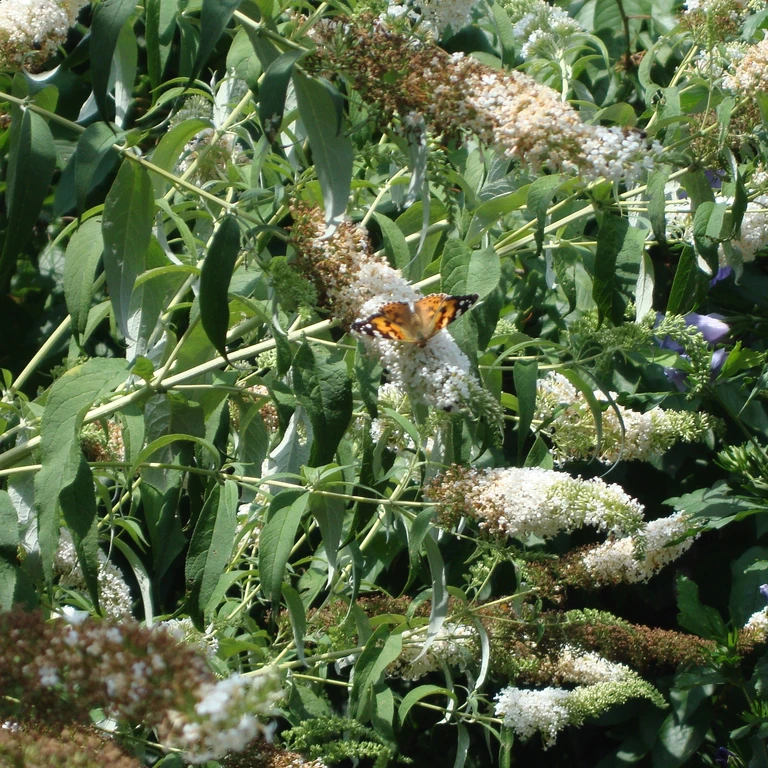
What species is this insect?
Vanessa cardui
